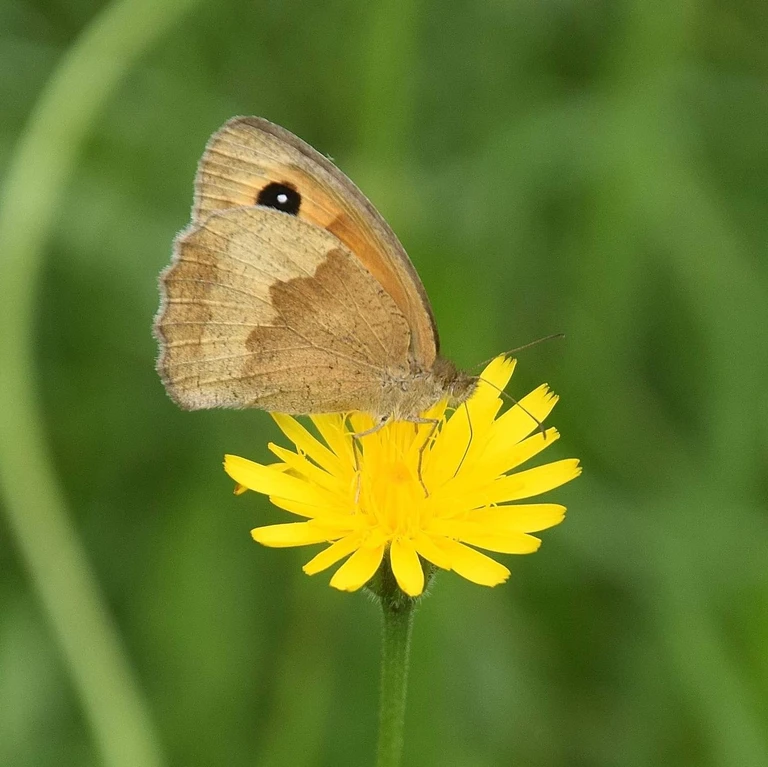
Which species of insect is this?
Maniola jurtina
